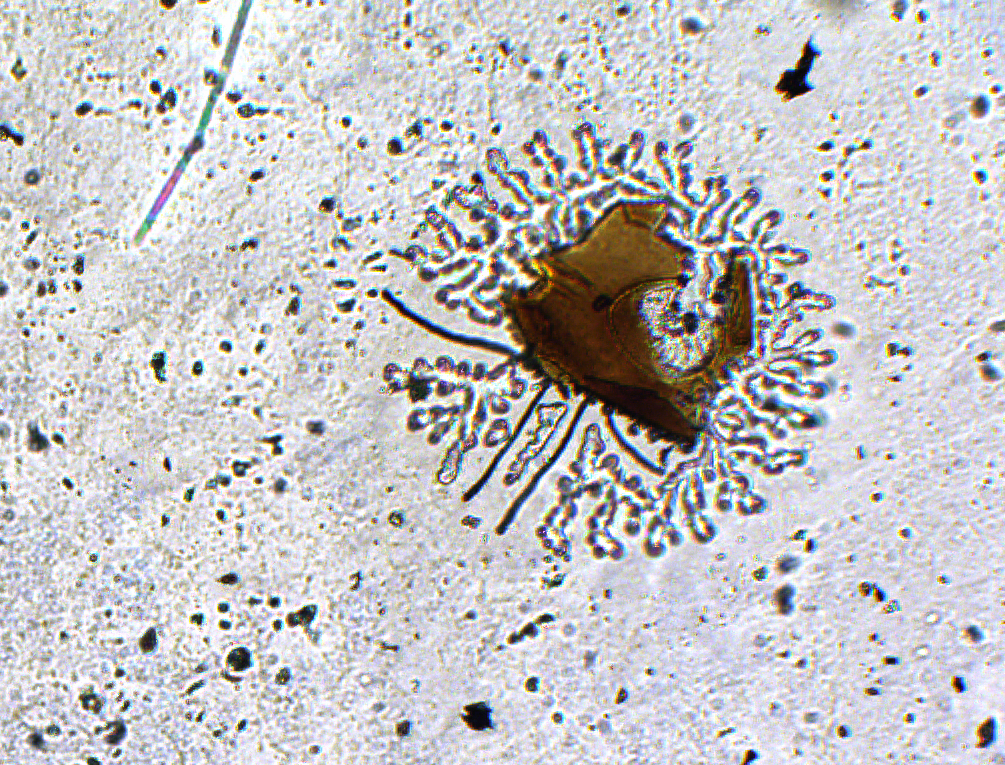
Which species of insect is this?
Blastophaga cumanensis
